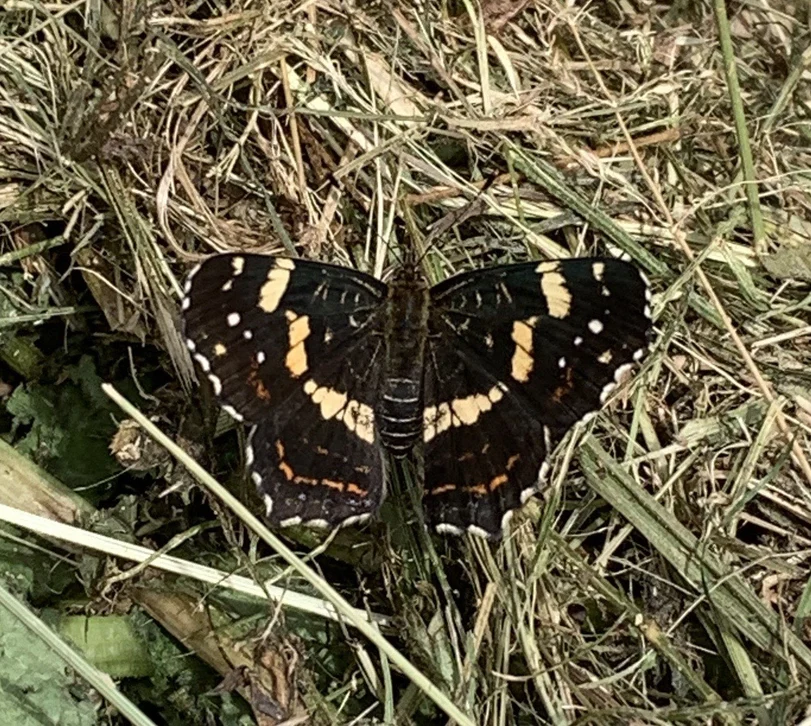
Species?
Araschnia levana
